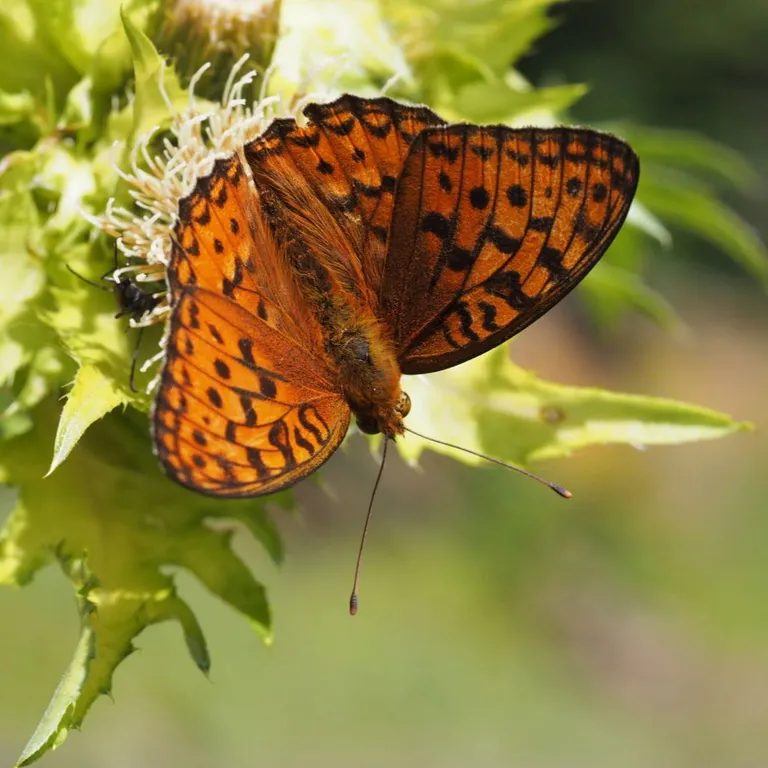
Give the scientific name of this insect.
Fabriciana adippe
